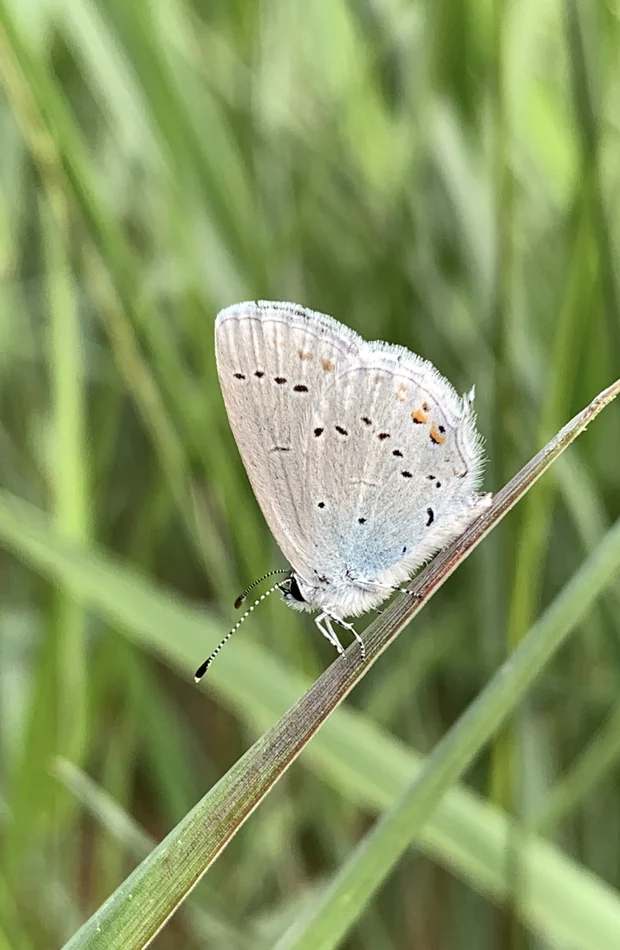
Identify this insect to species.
Cupido argiades (also Elkalyce argiades)
